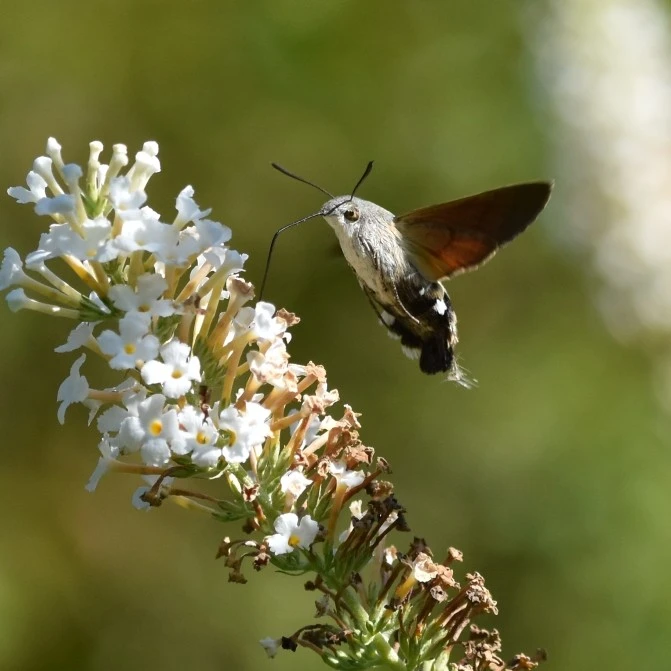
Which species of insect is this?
Macroglossum stellatarum
